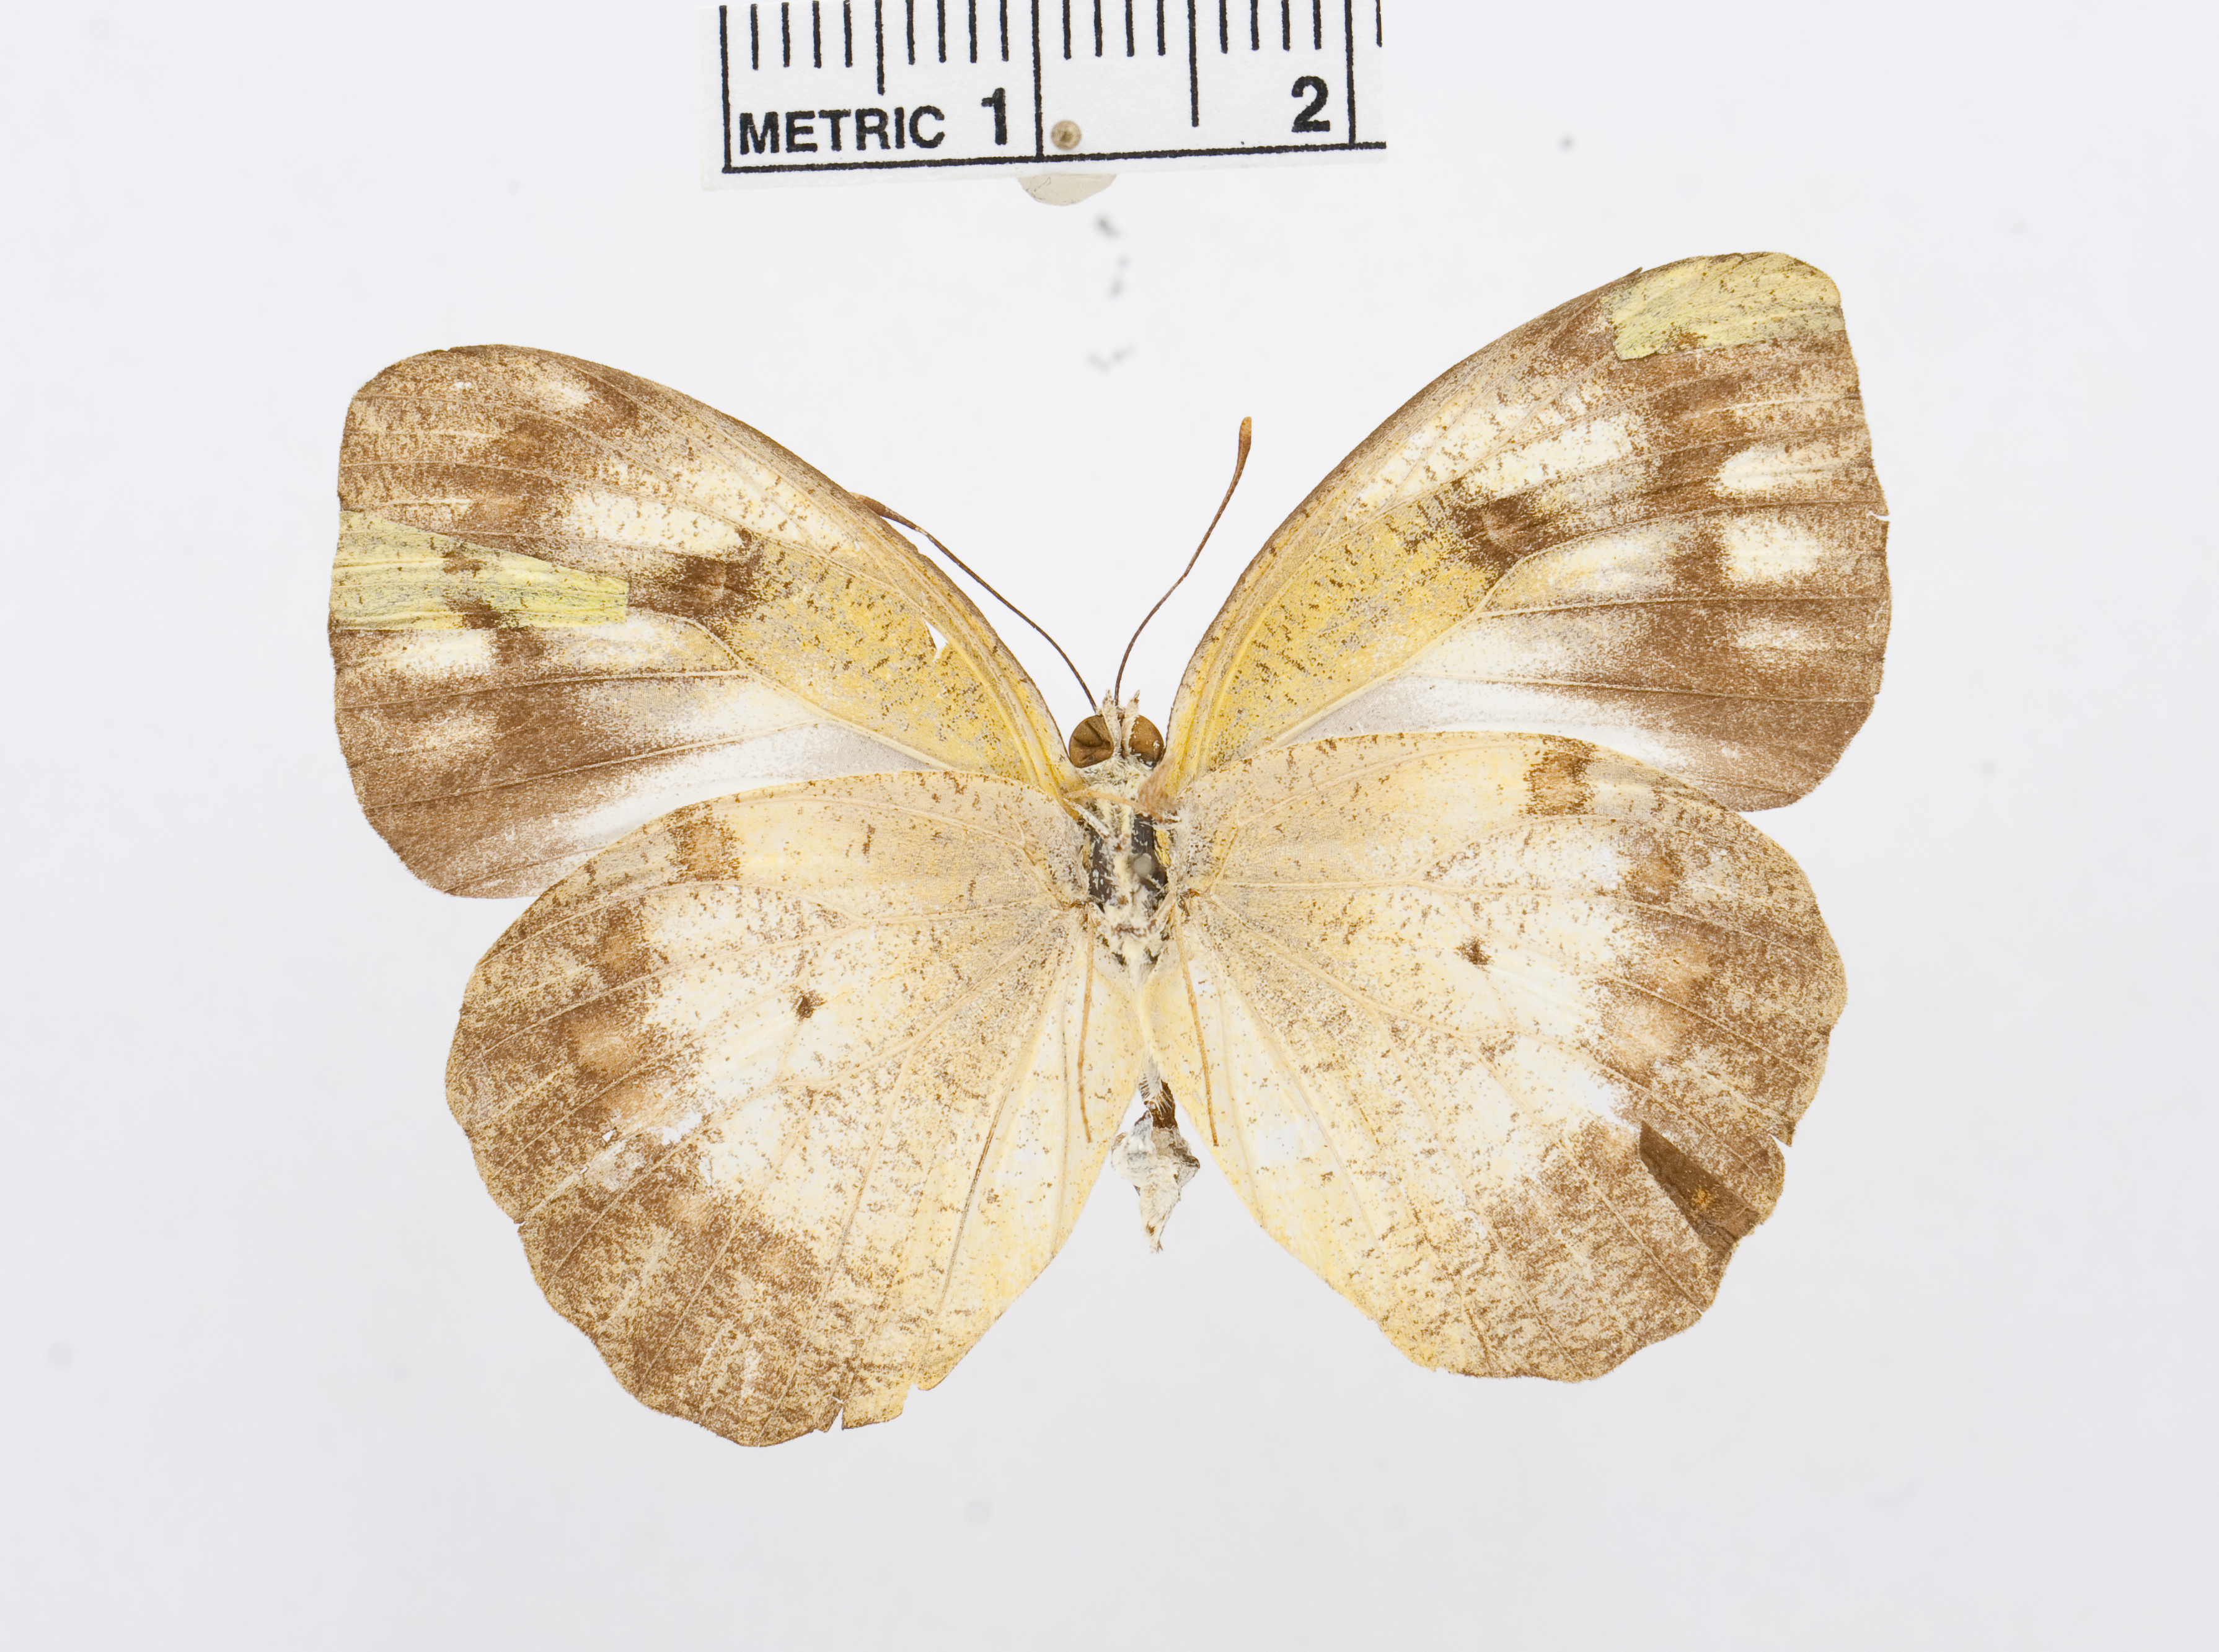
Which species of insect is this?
Ixias reinwardti
